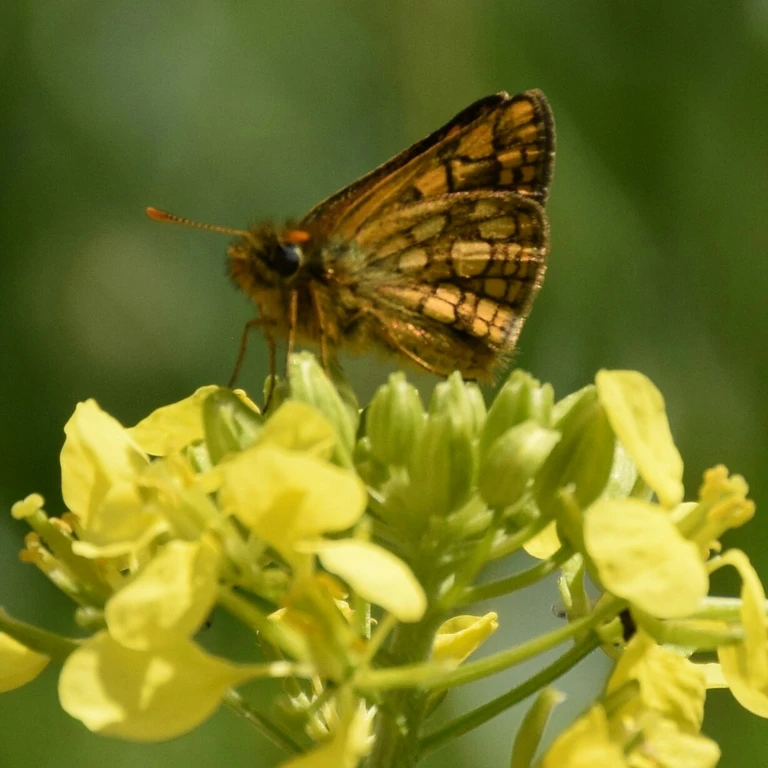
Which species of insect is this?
Carterocephalus palaemon
